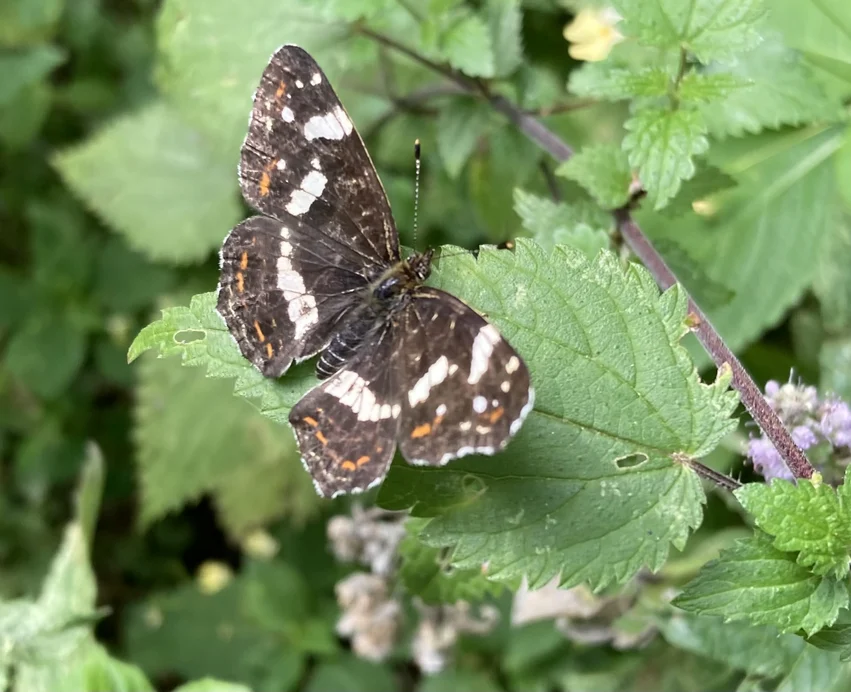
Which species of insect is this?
Araschnia levana
